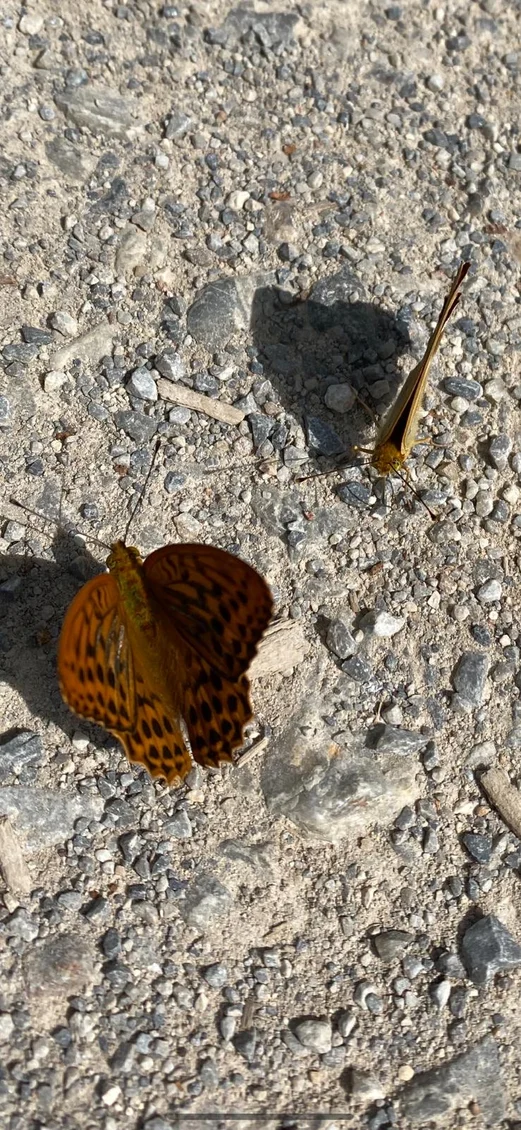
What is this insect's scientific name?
Argynnis paphia
